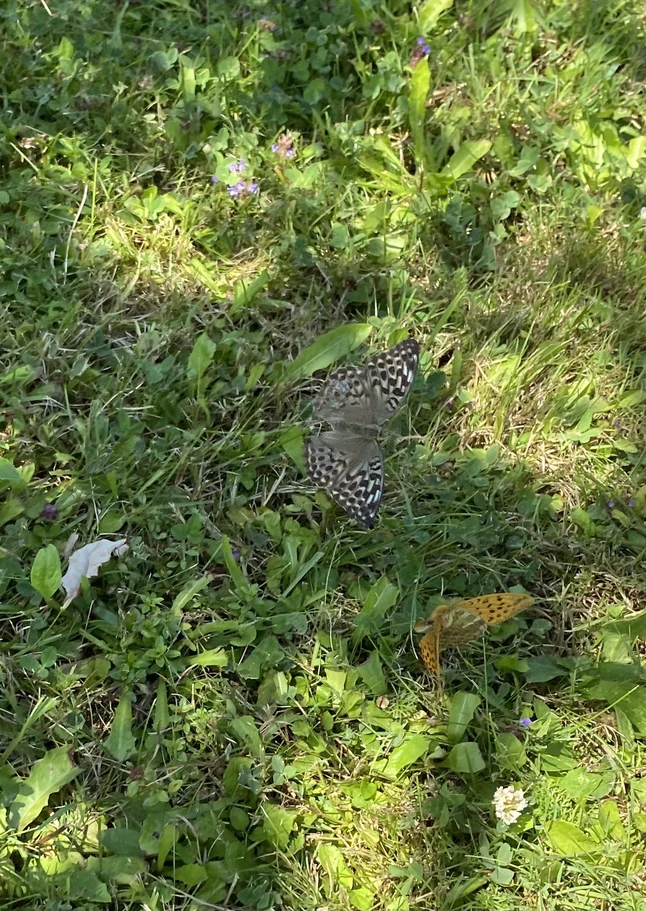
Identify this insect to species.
Argynnis paphia
